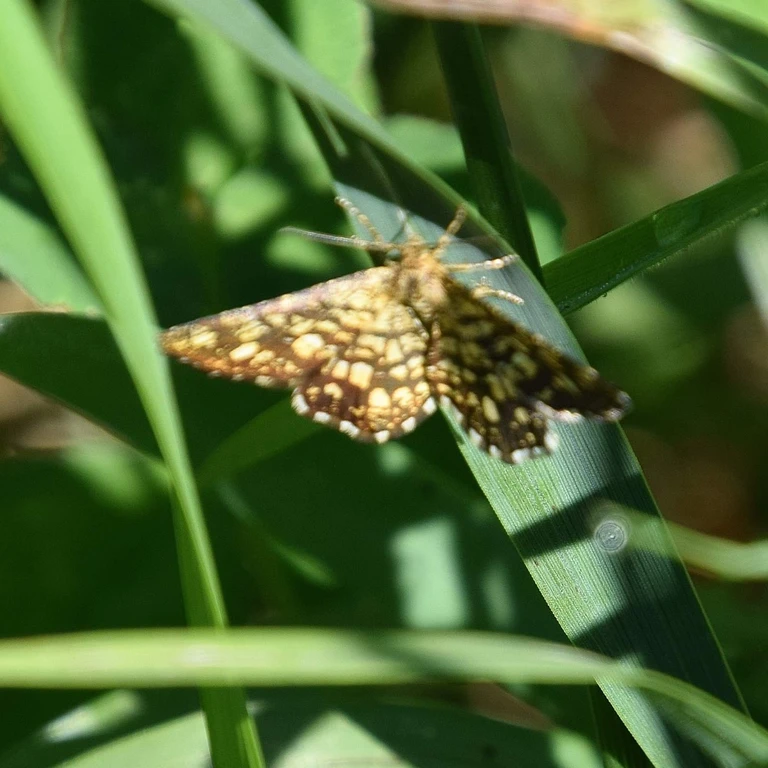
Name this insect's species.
Chiasmia clathrata
